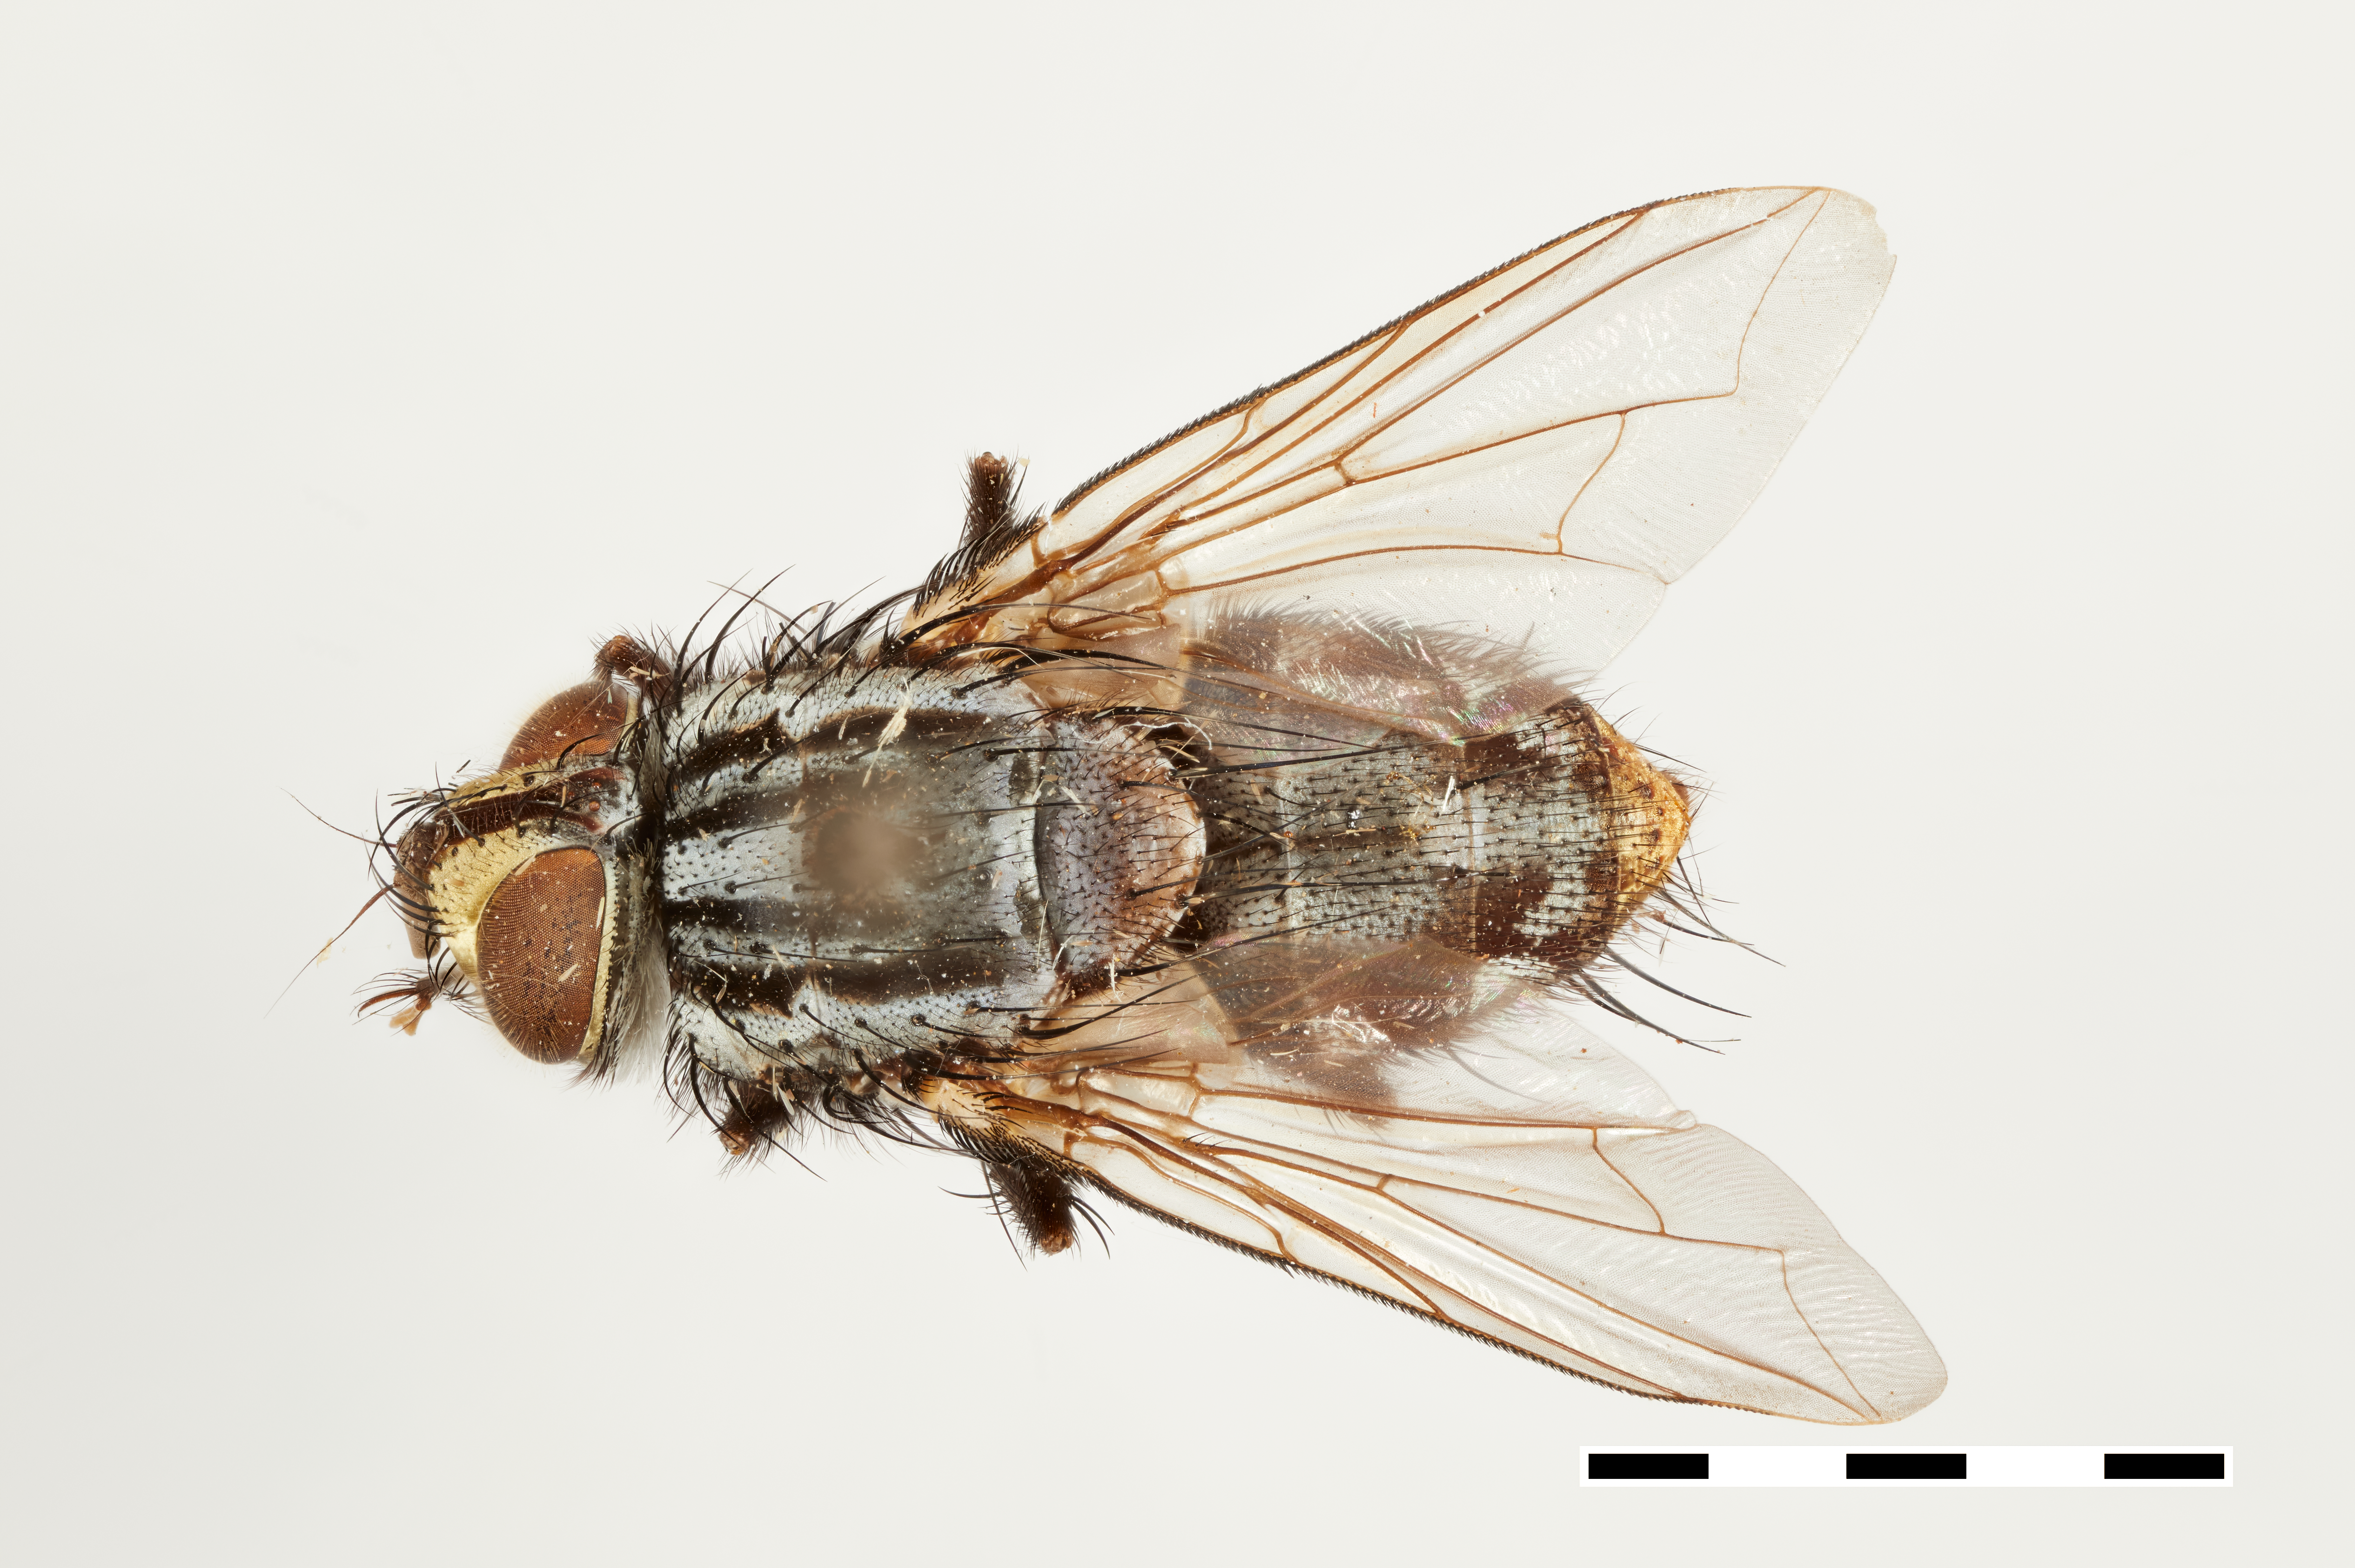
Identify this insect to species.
Phorocera rusti
